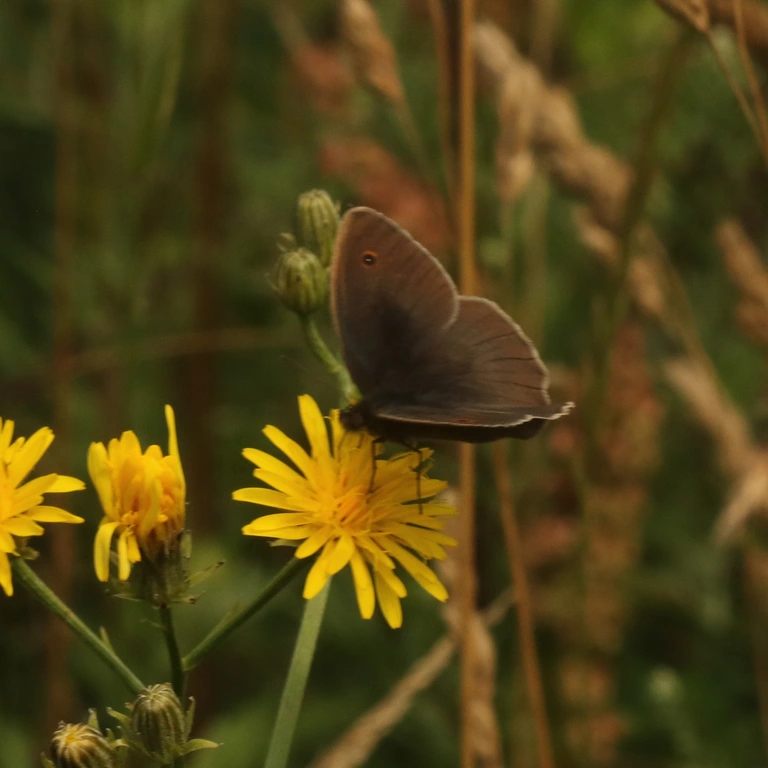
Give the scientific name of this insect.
Maniola jurtina
